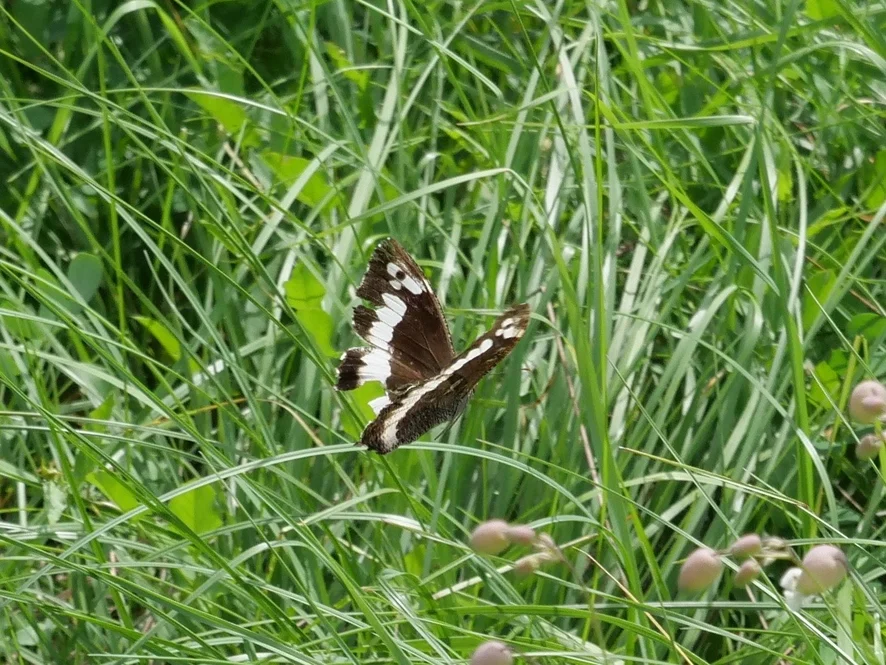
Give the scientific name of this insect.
Brintesia circe
